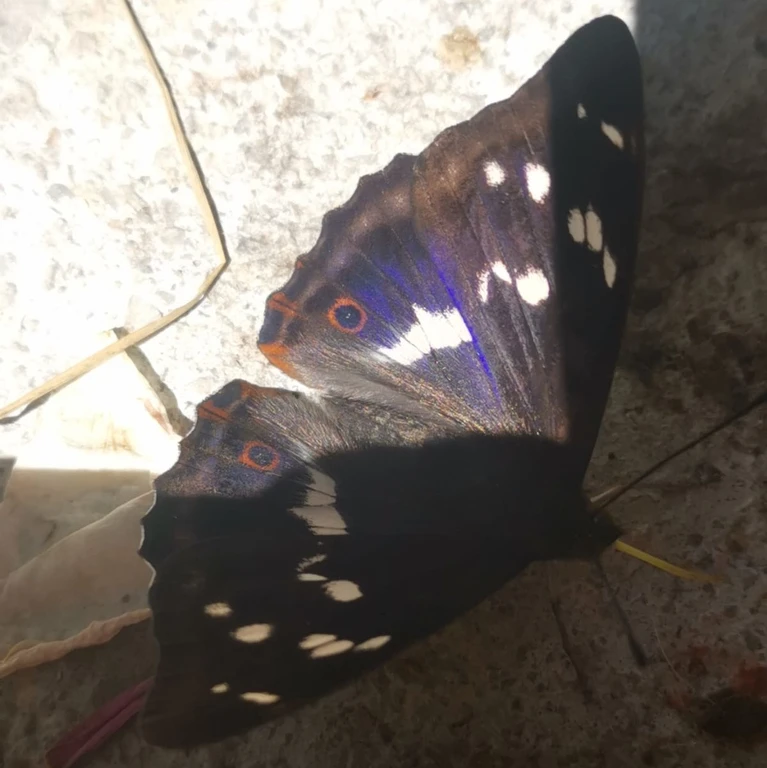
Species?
Apatura iris
